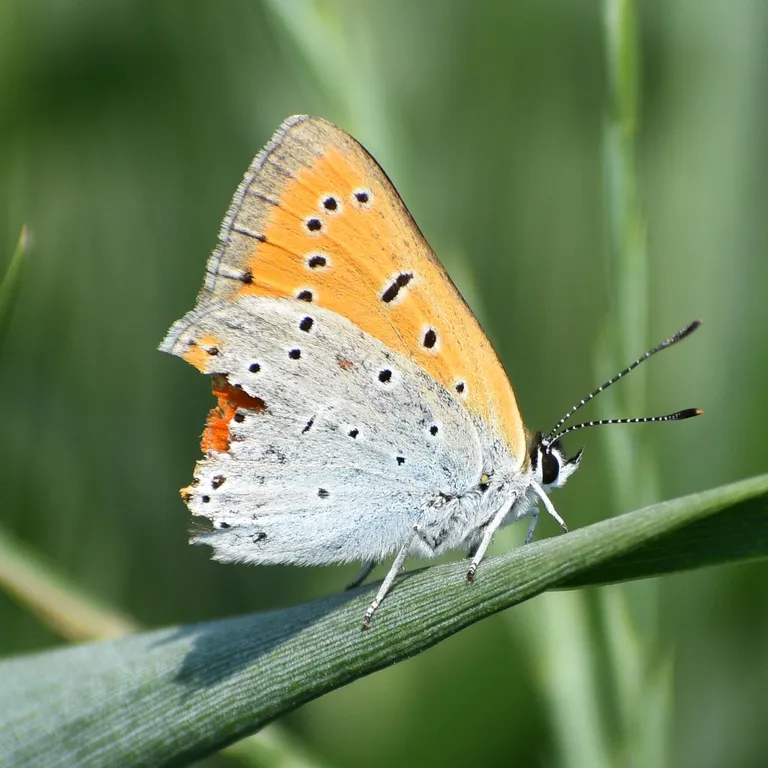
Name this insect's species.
Lycaena dispar
